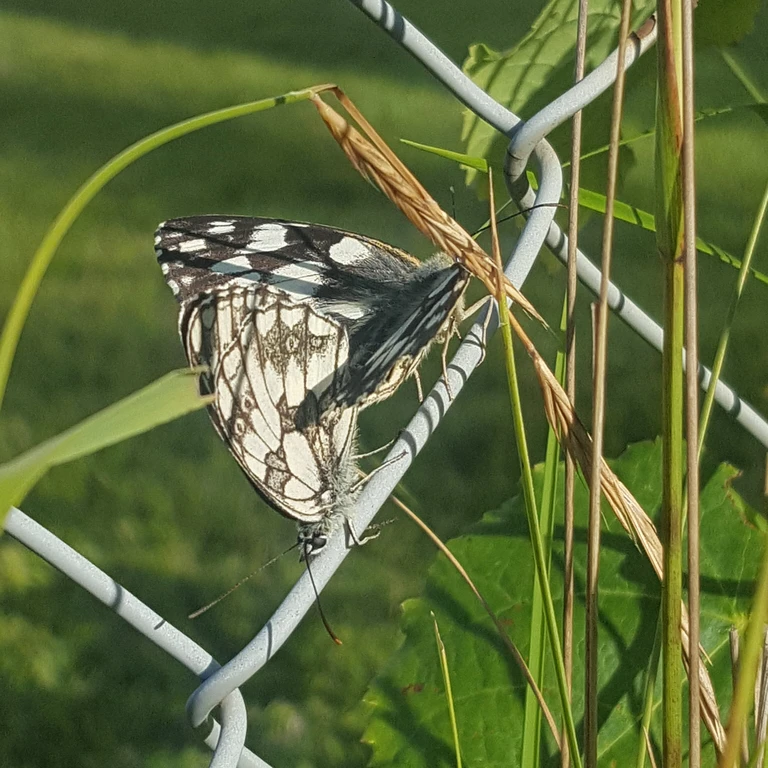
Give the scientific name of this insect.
Melanargia galathea
